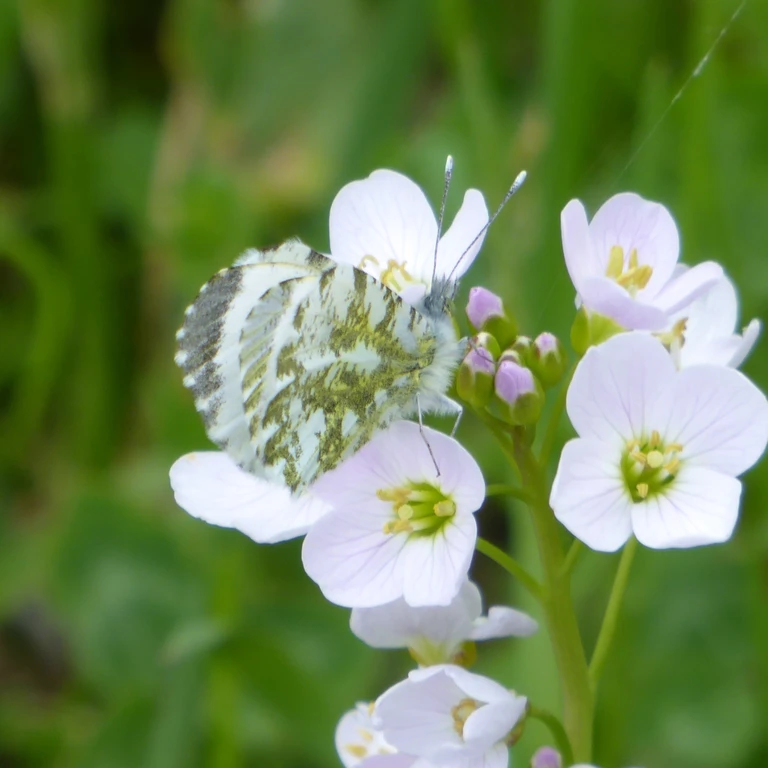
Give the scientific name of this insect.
Anthocharis cardamines
